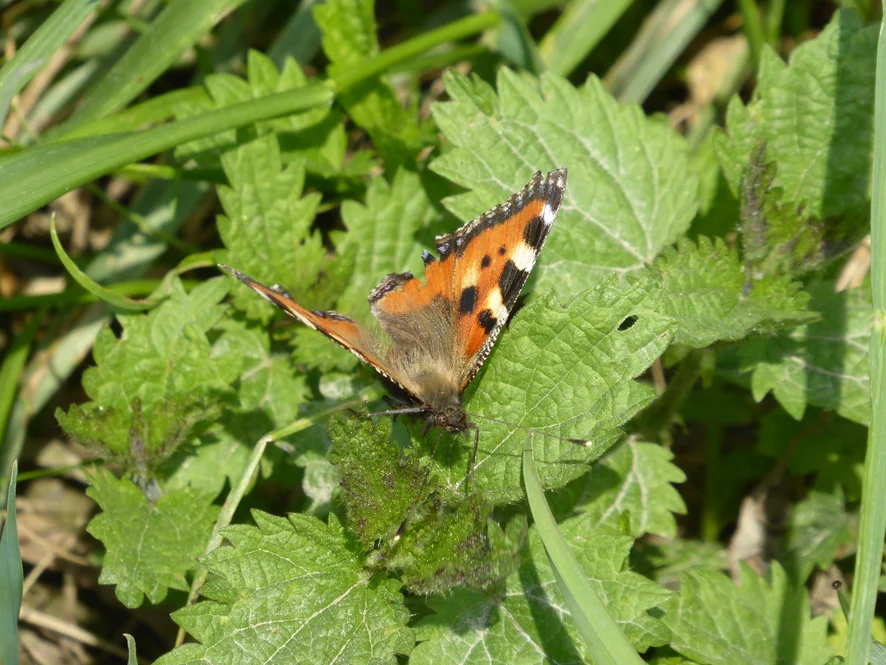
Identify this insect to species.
Aglais urticae
